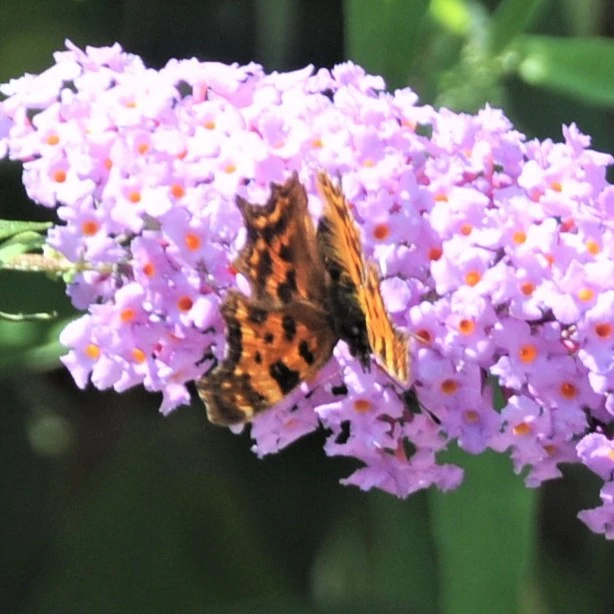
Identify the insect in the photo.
Polygonia c-album
